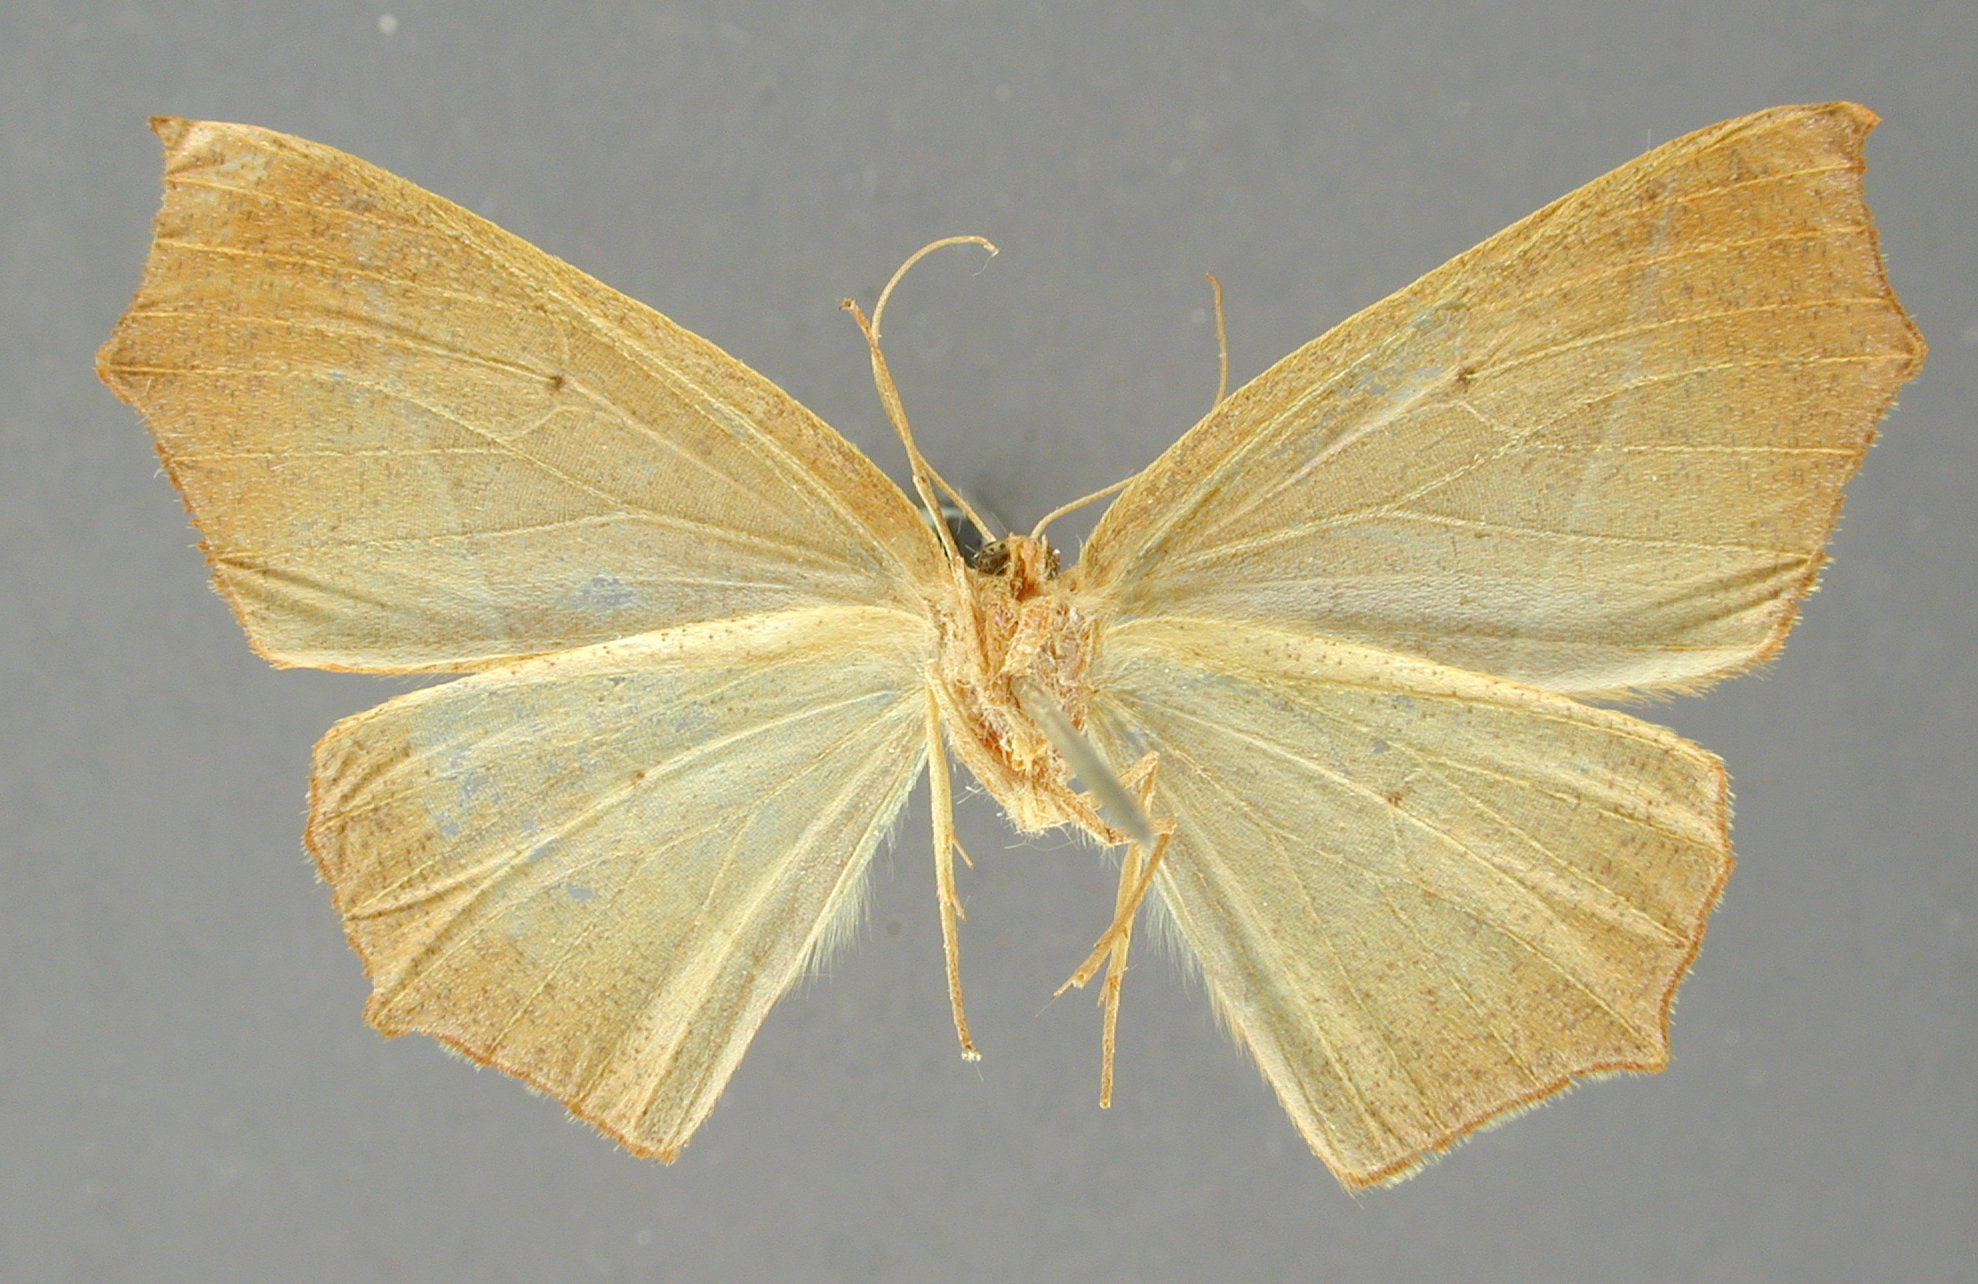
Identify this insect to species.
Metanema margica
